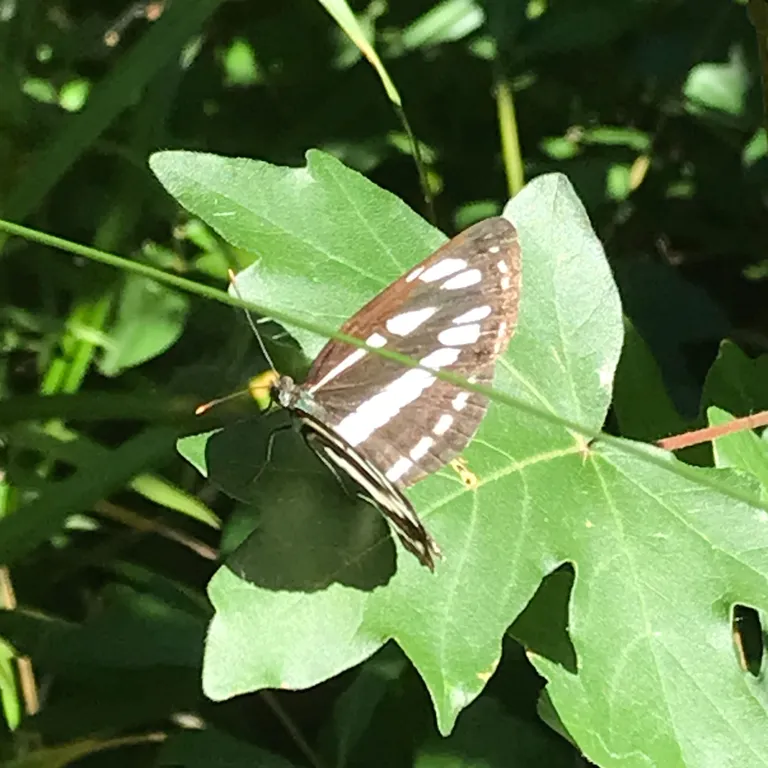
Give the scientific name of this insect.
Neptis sappho
